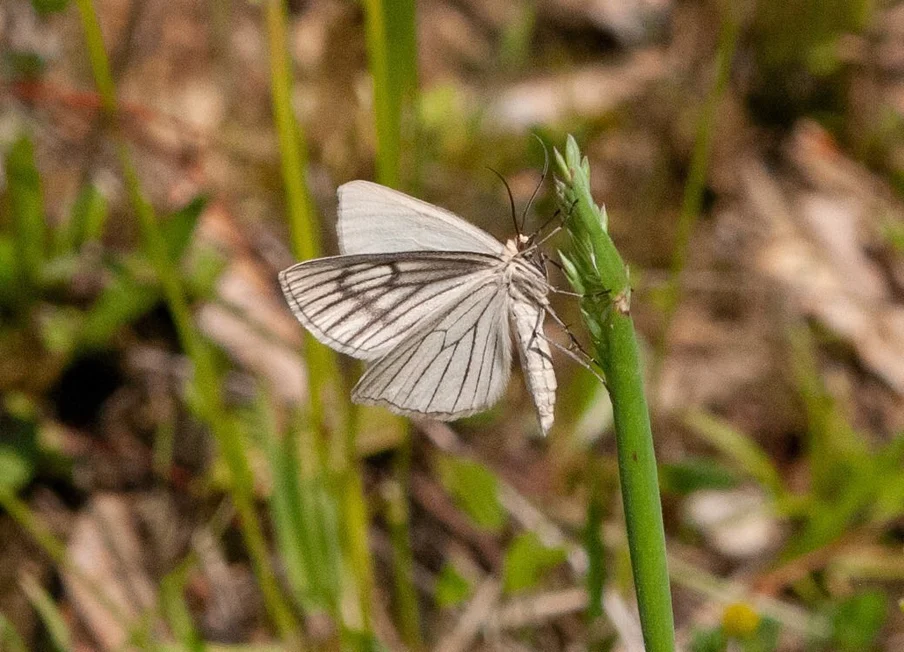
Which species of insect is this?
Siona lineata
